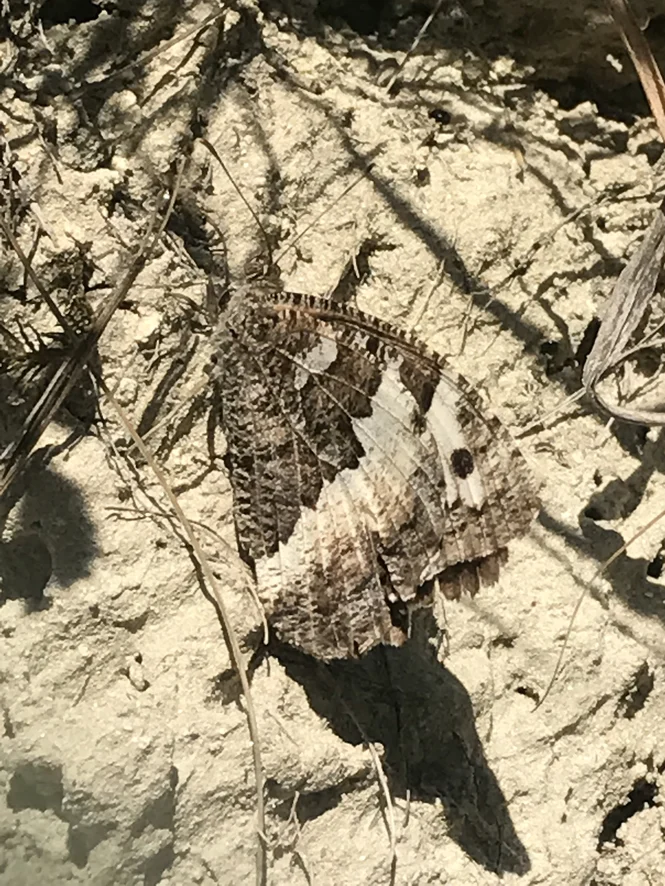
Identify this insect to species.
Brintesia circe
